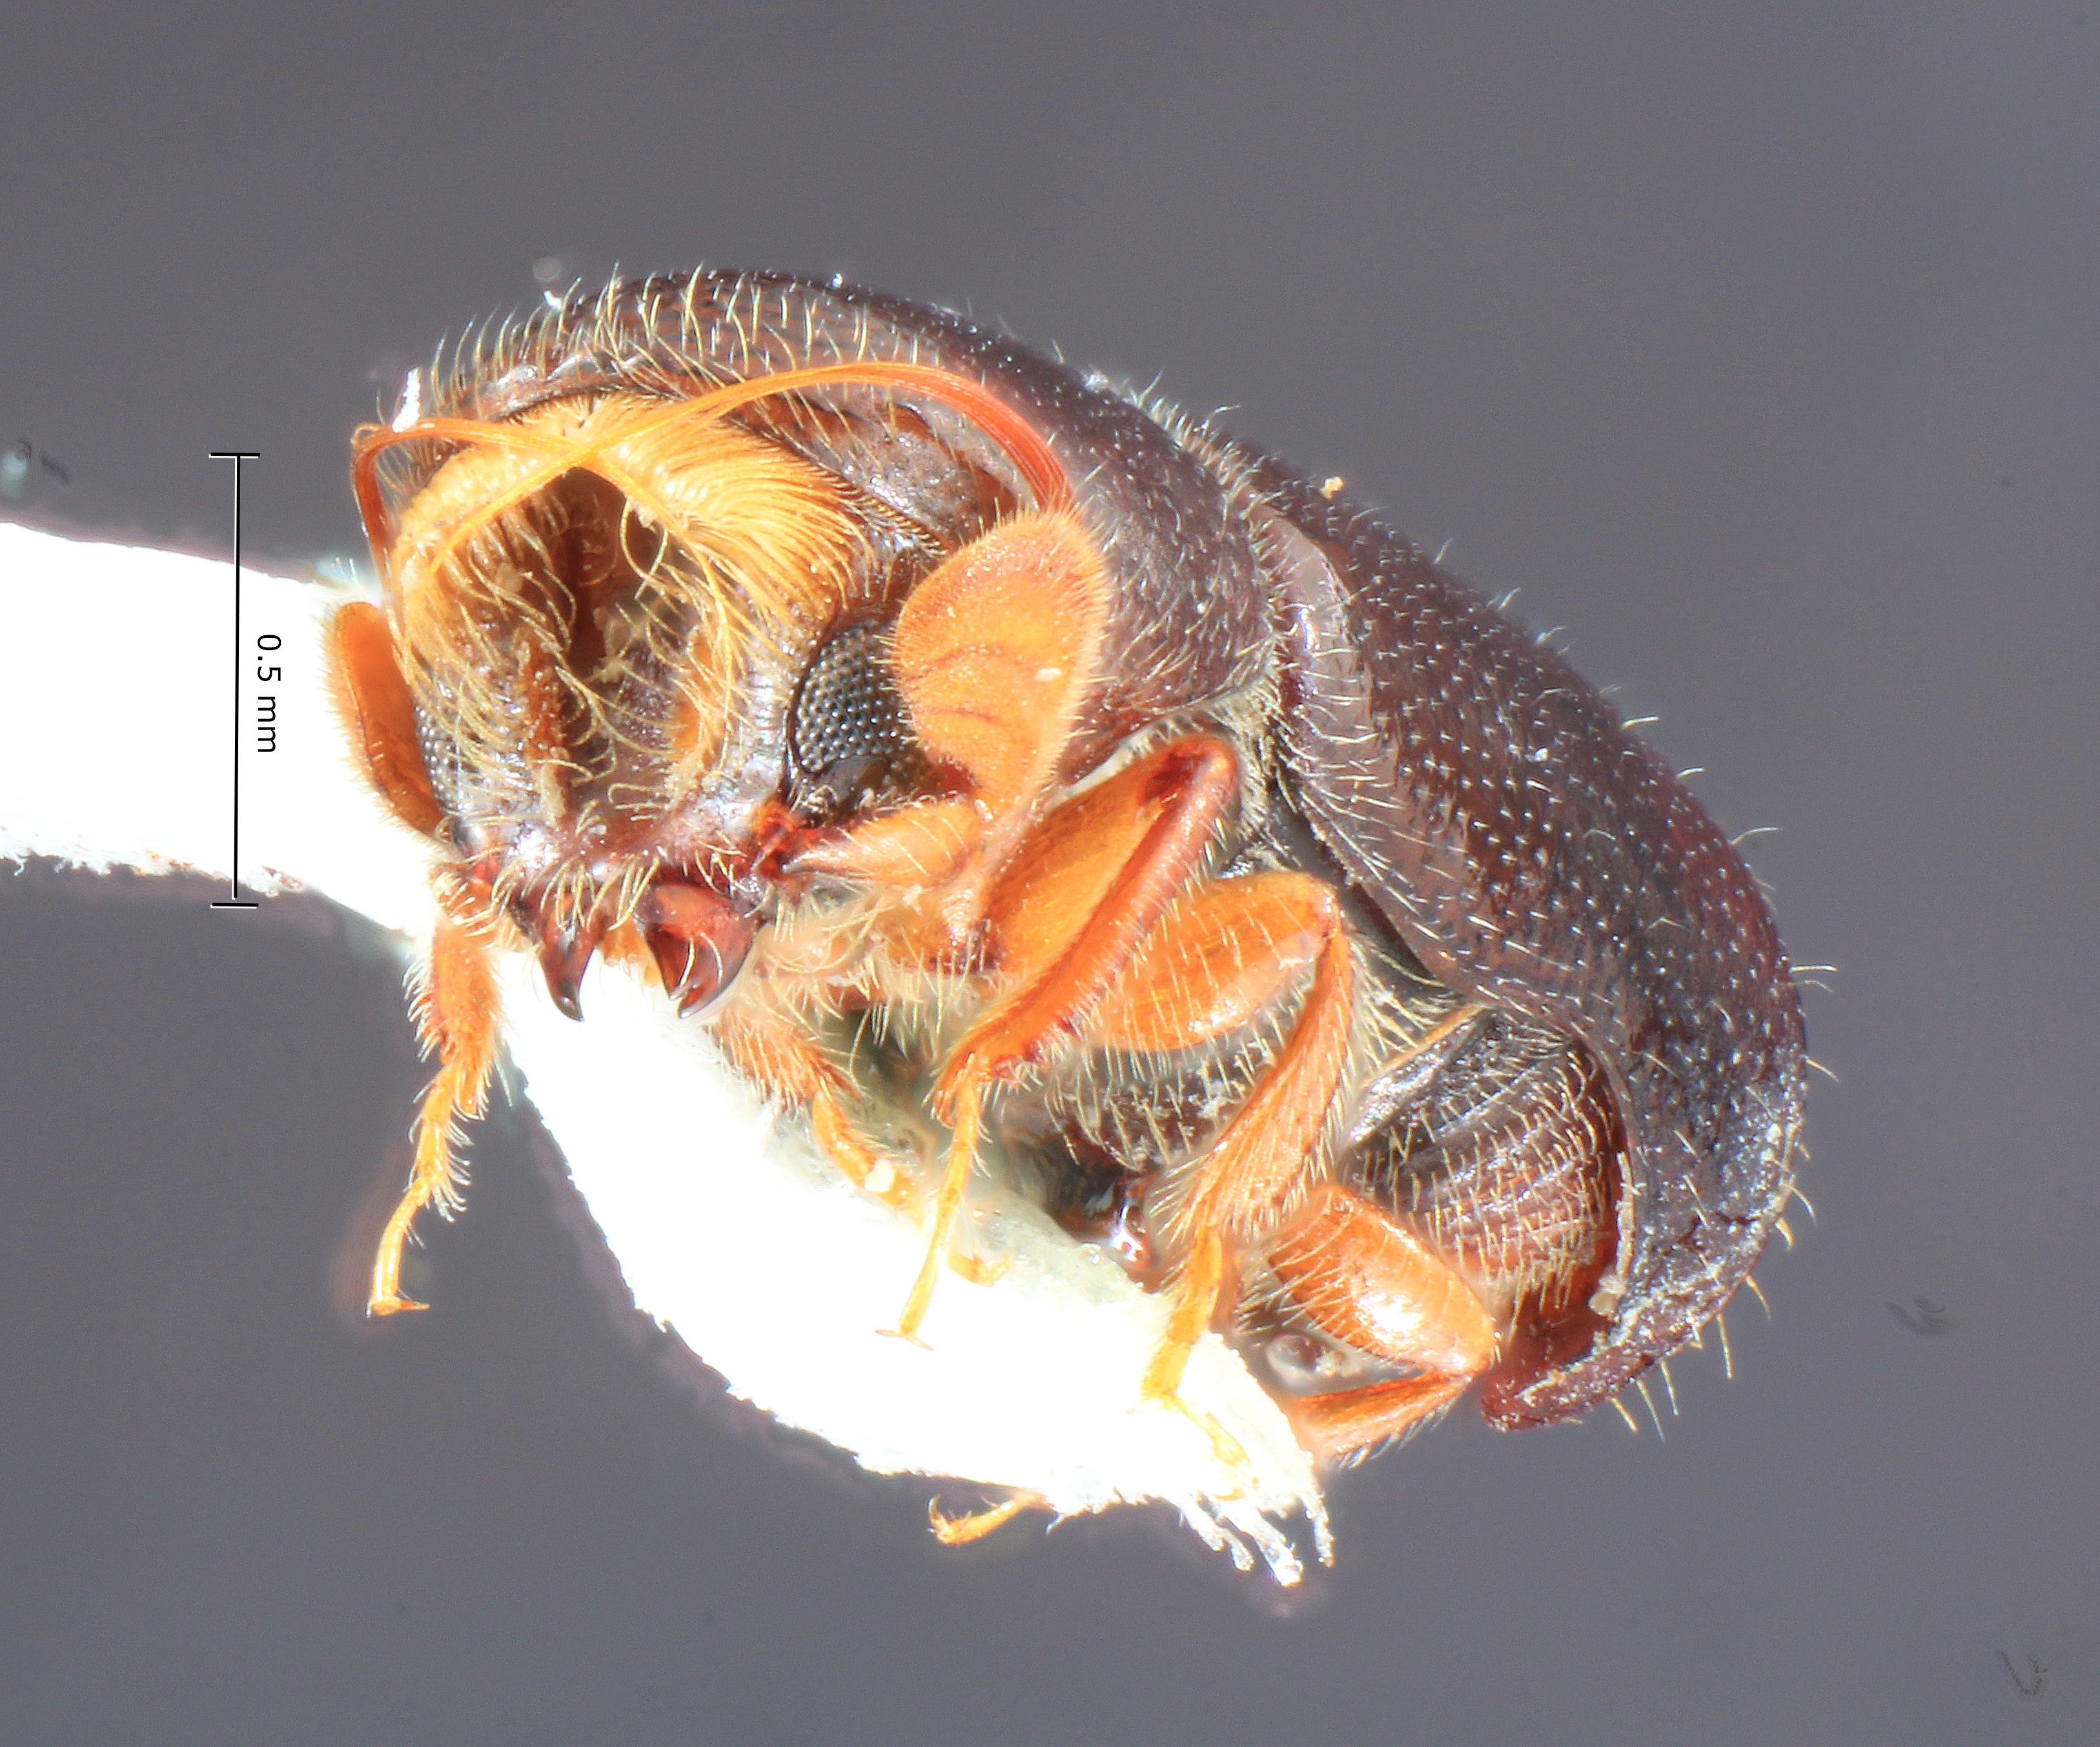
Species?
Corthylus additus
